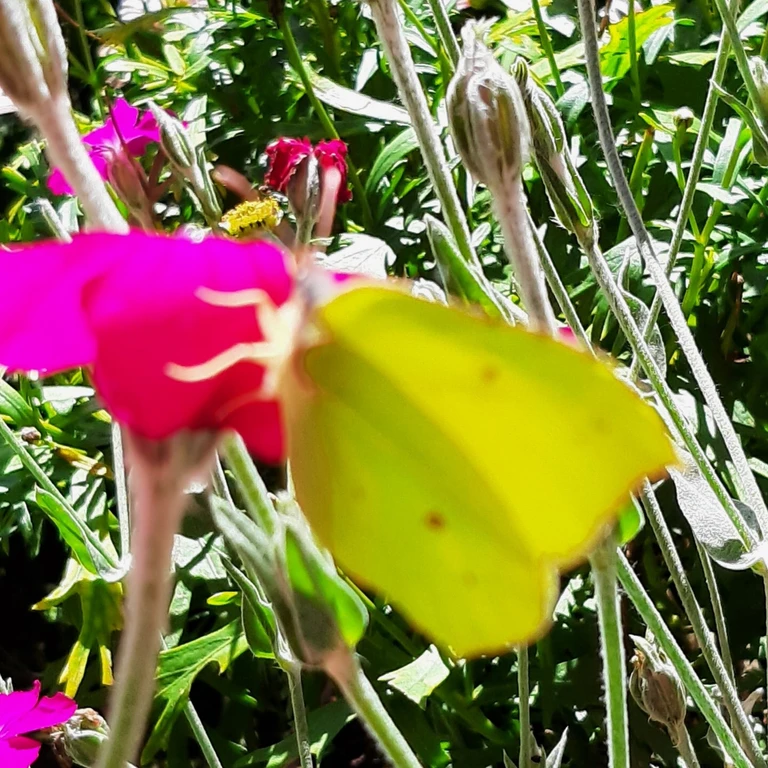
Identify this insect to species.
Gonepteryx rhamni
